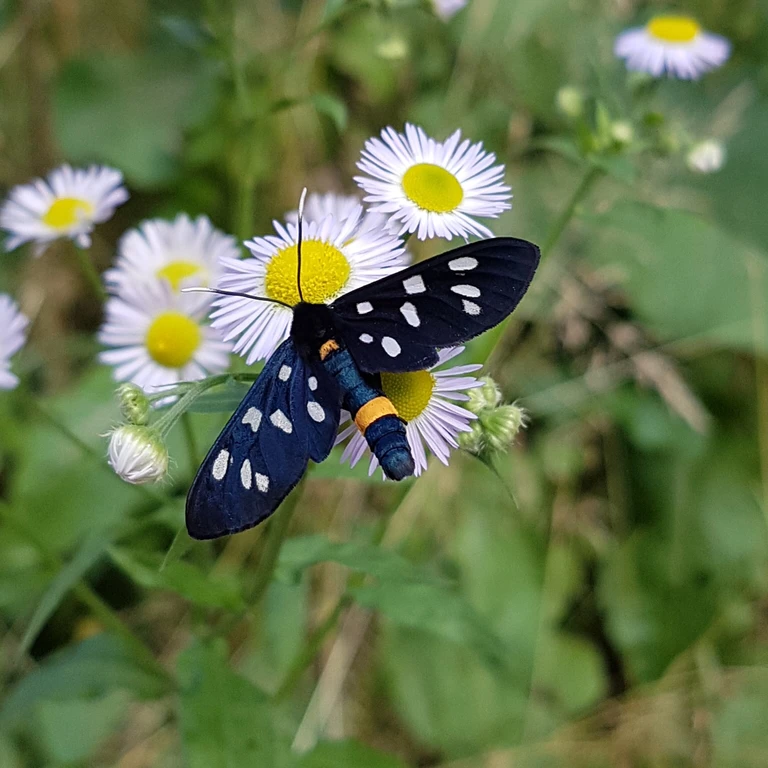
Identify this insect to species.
Amata phegea
